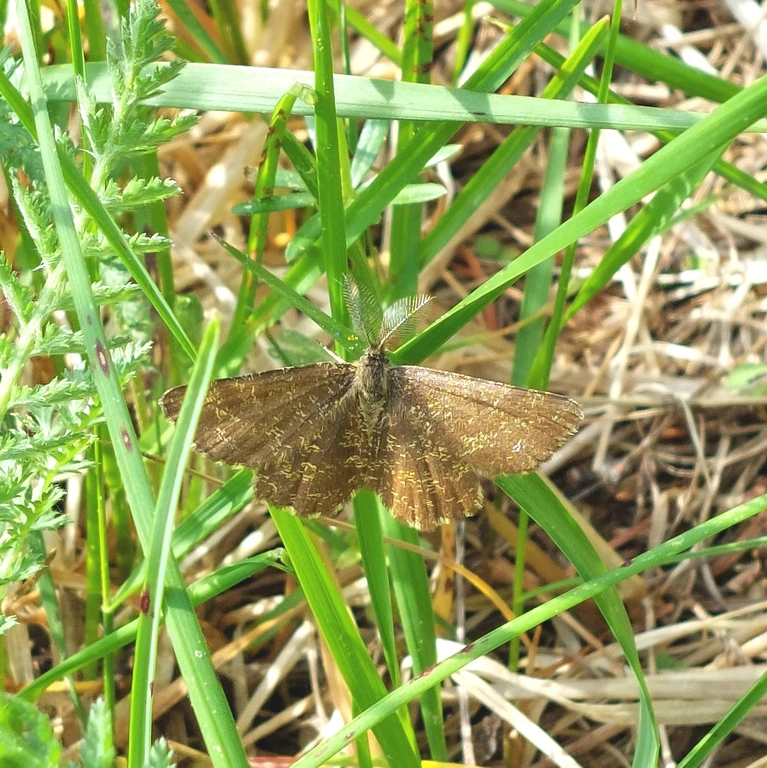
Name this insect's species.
Ematurga atomaria
